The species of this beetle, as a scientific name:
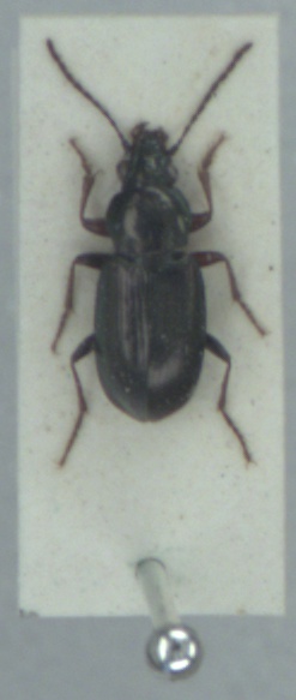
Pogonus chalceus
